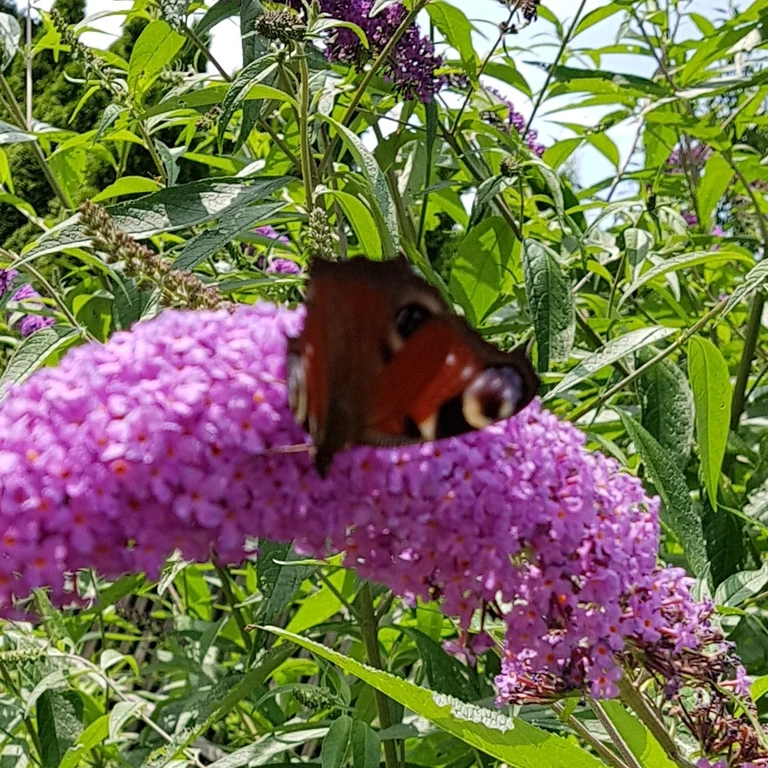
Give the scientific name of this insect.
Aglais io
